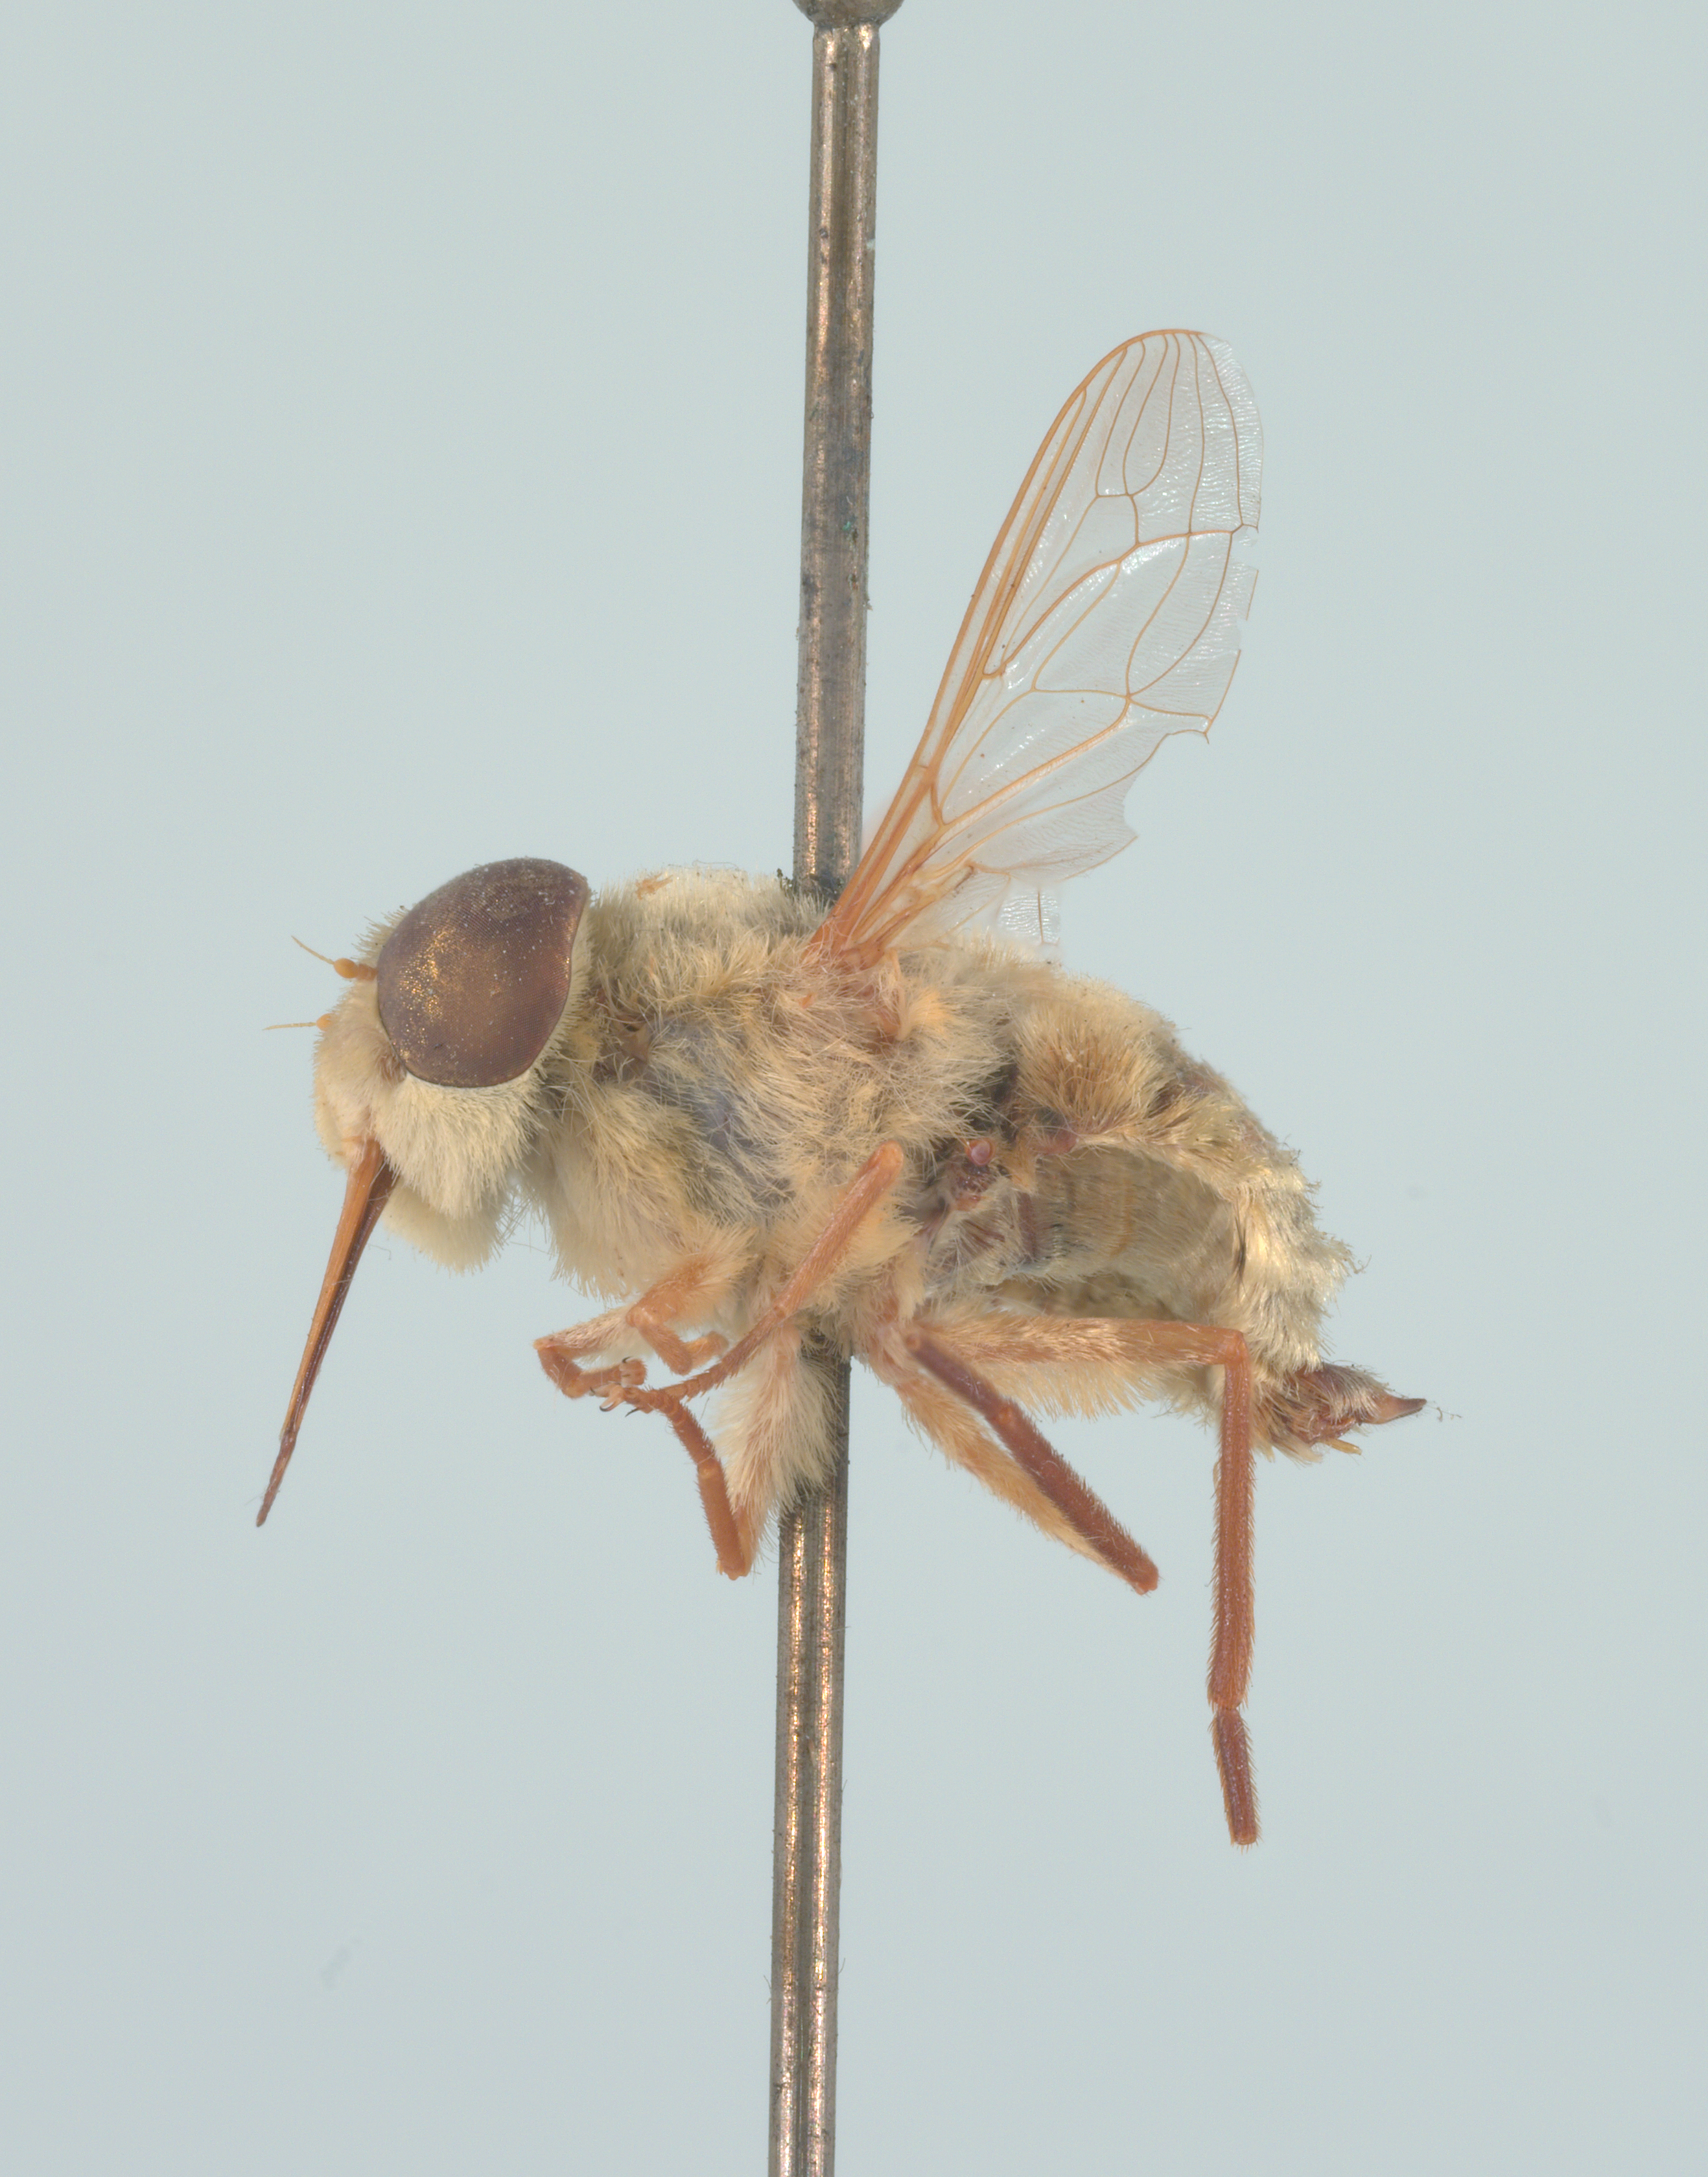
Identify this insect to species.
Neorhynchocephalus volaticus
